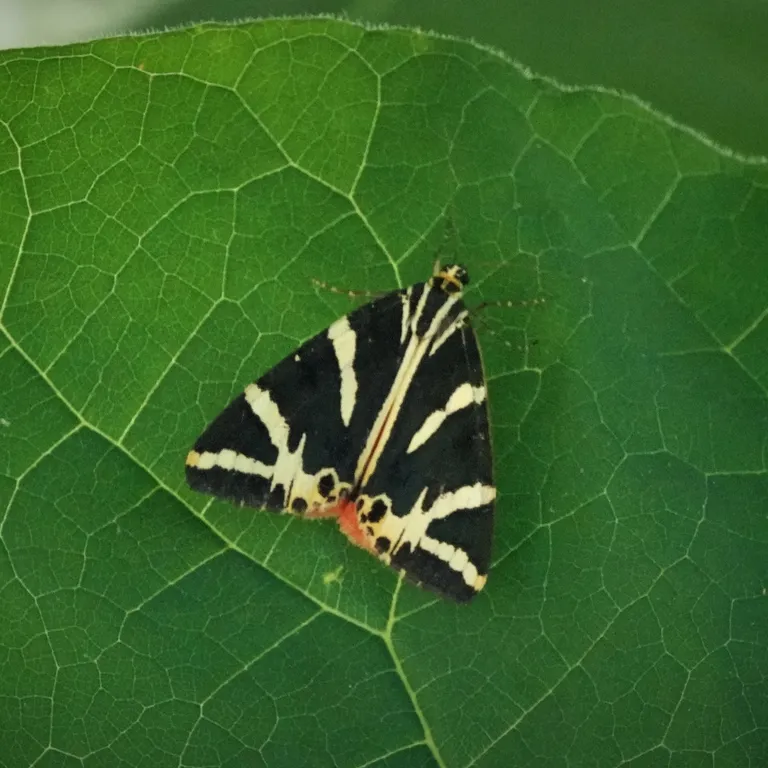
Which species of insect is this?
Euplagia quadripunctaria
